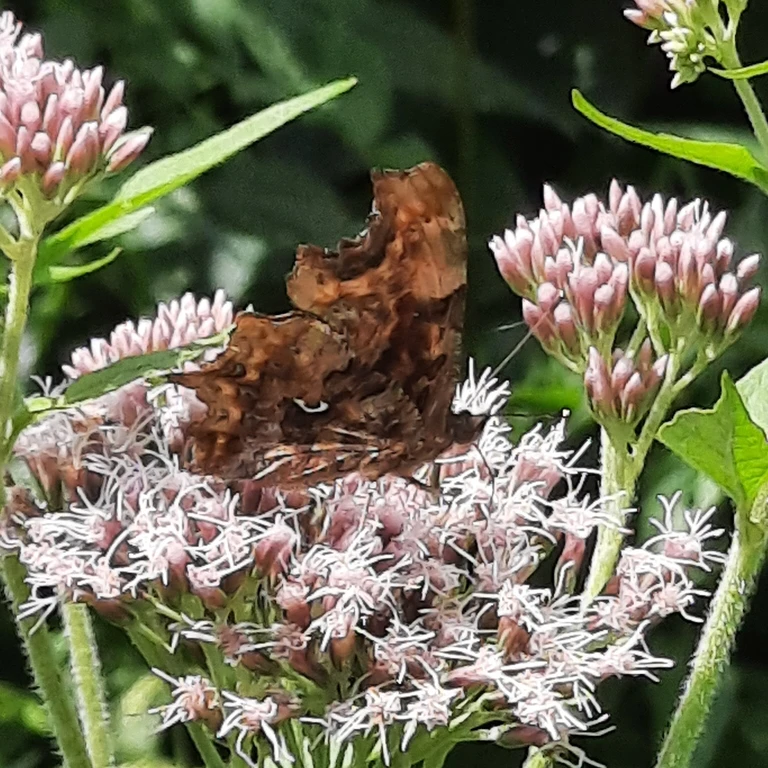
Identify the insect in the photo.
Polygonia c-album
